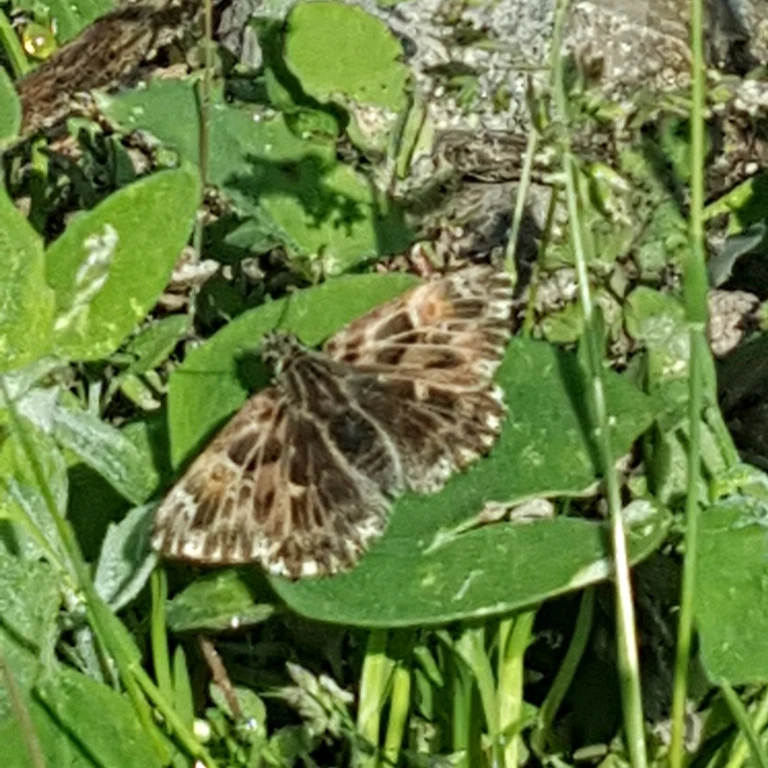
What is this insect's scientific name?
Carcharodus alceae
